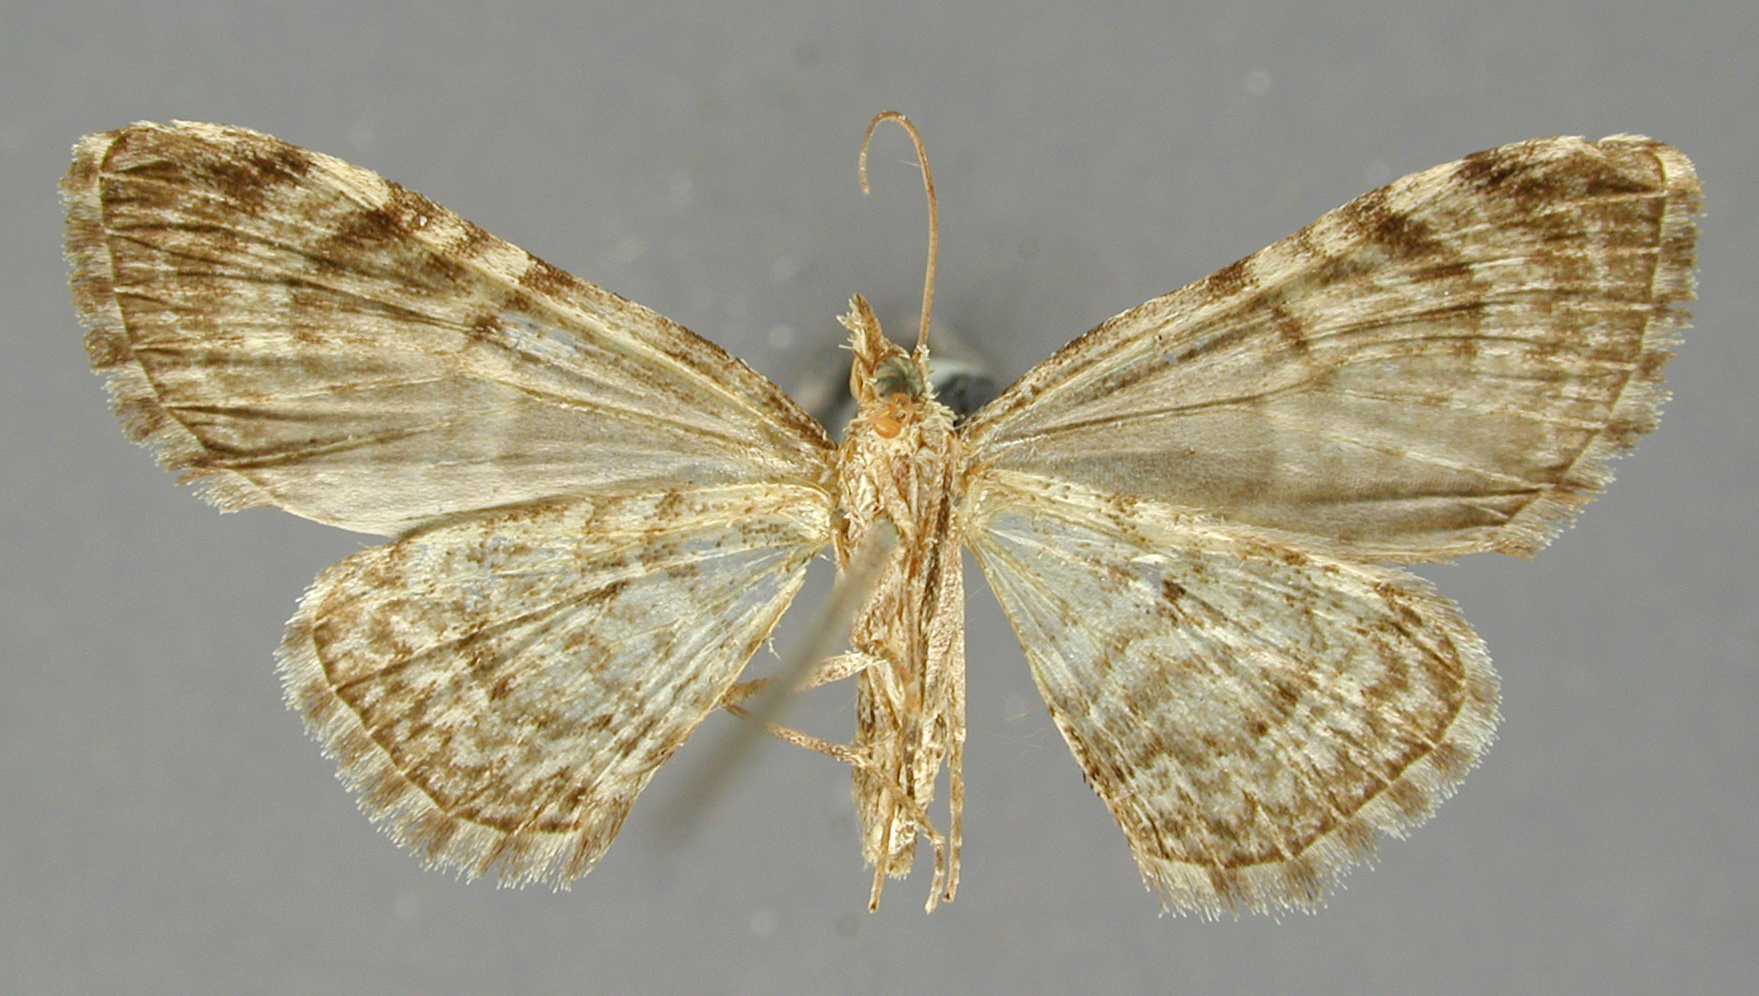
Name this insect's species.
Eupithecia macreus
